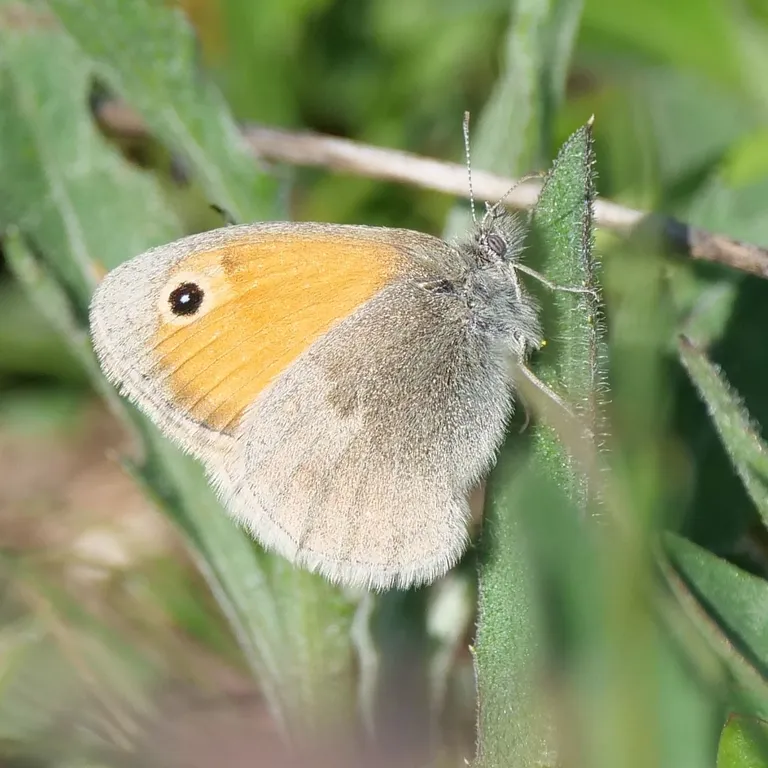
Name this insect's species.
Coenonympha pamphilus
